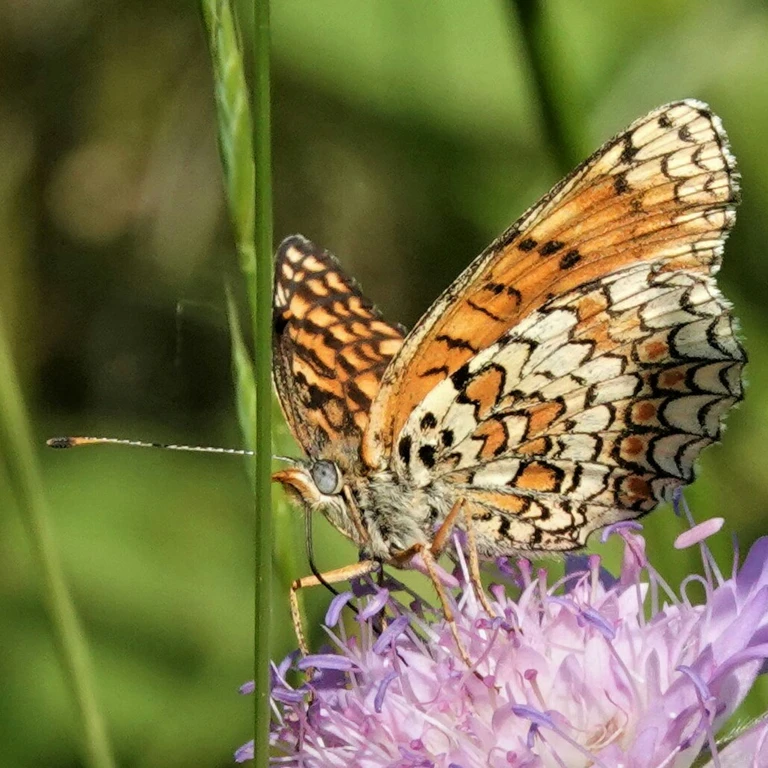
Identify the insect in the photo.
Melitaea phoebe
